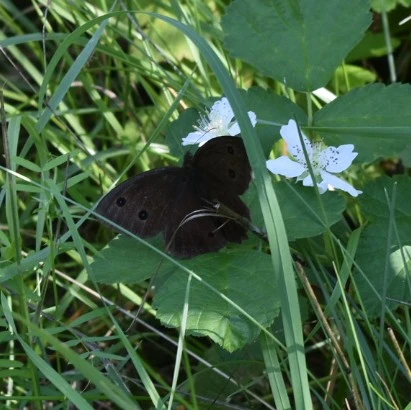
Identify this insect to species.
Minois dryas
